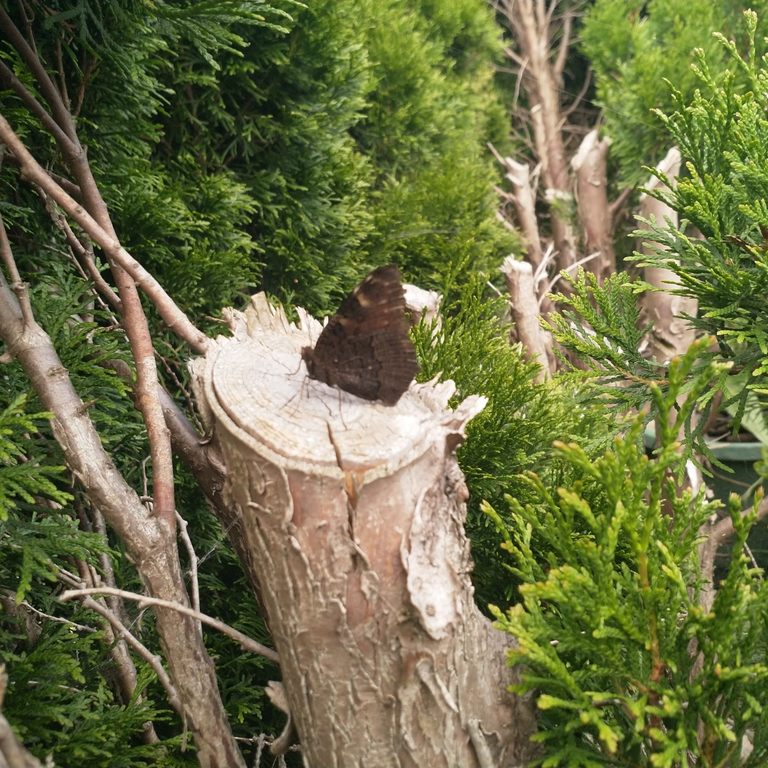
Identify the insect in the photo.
Aglais io
